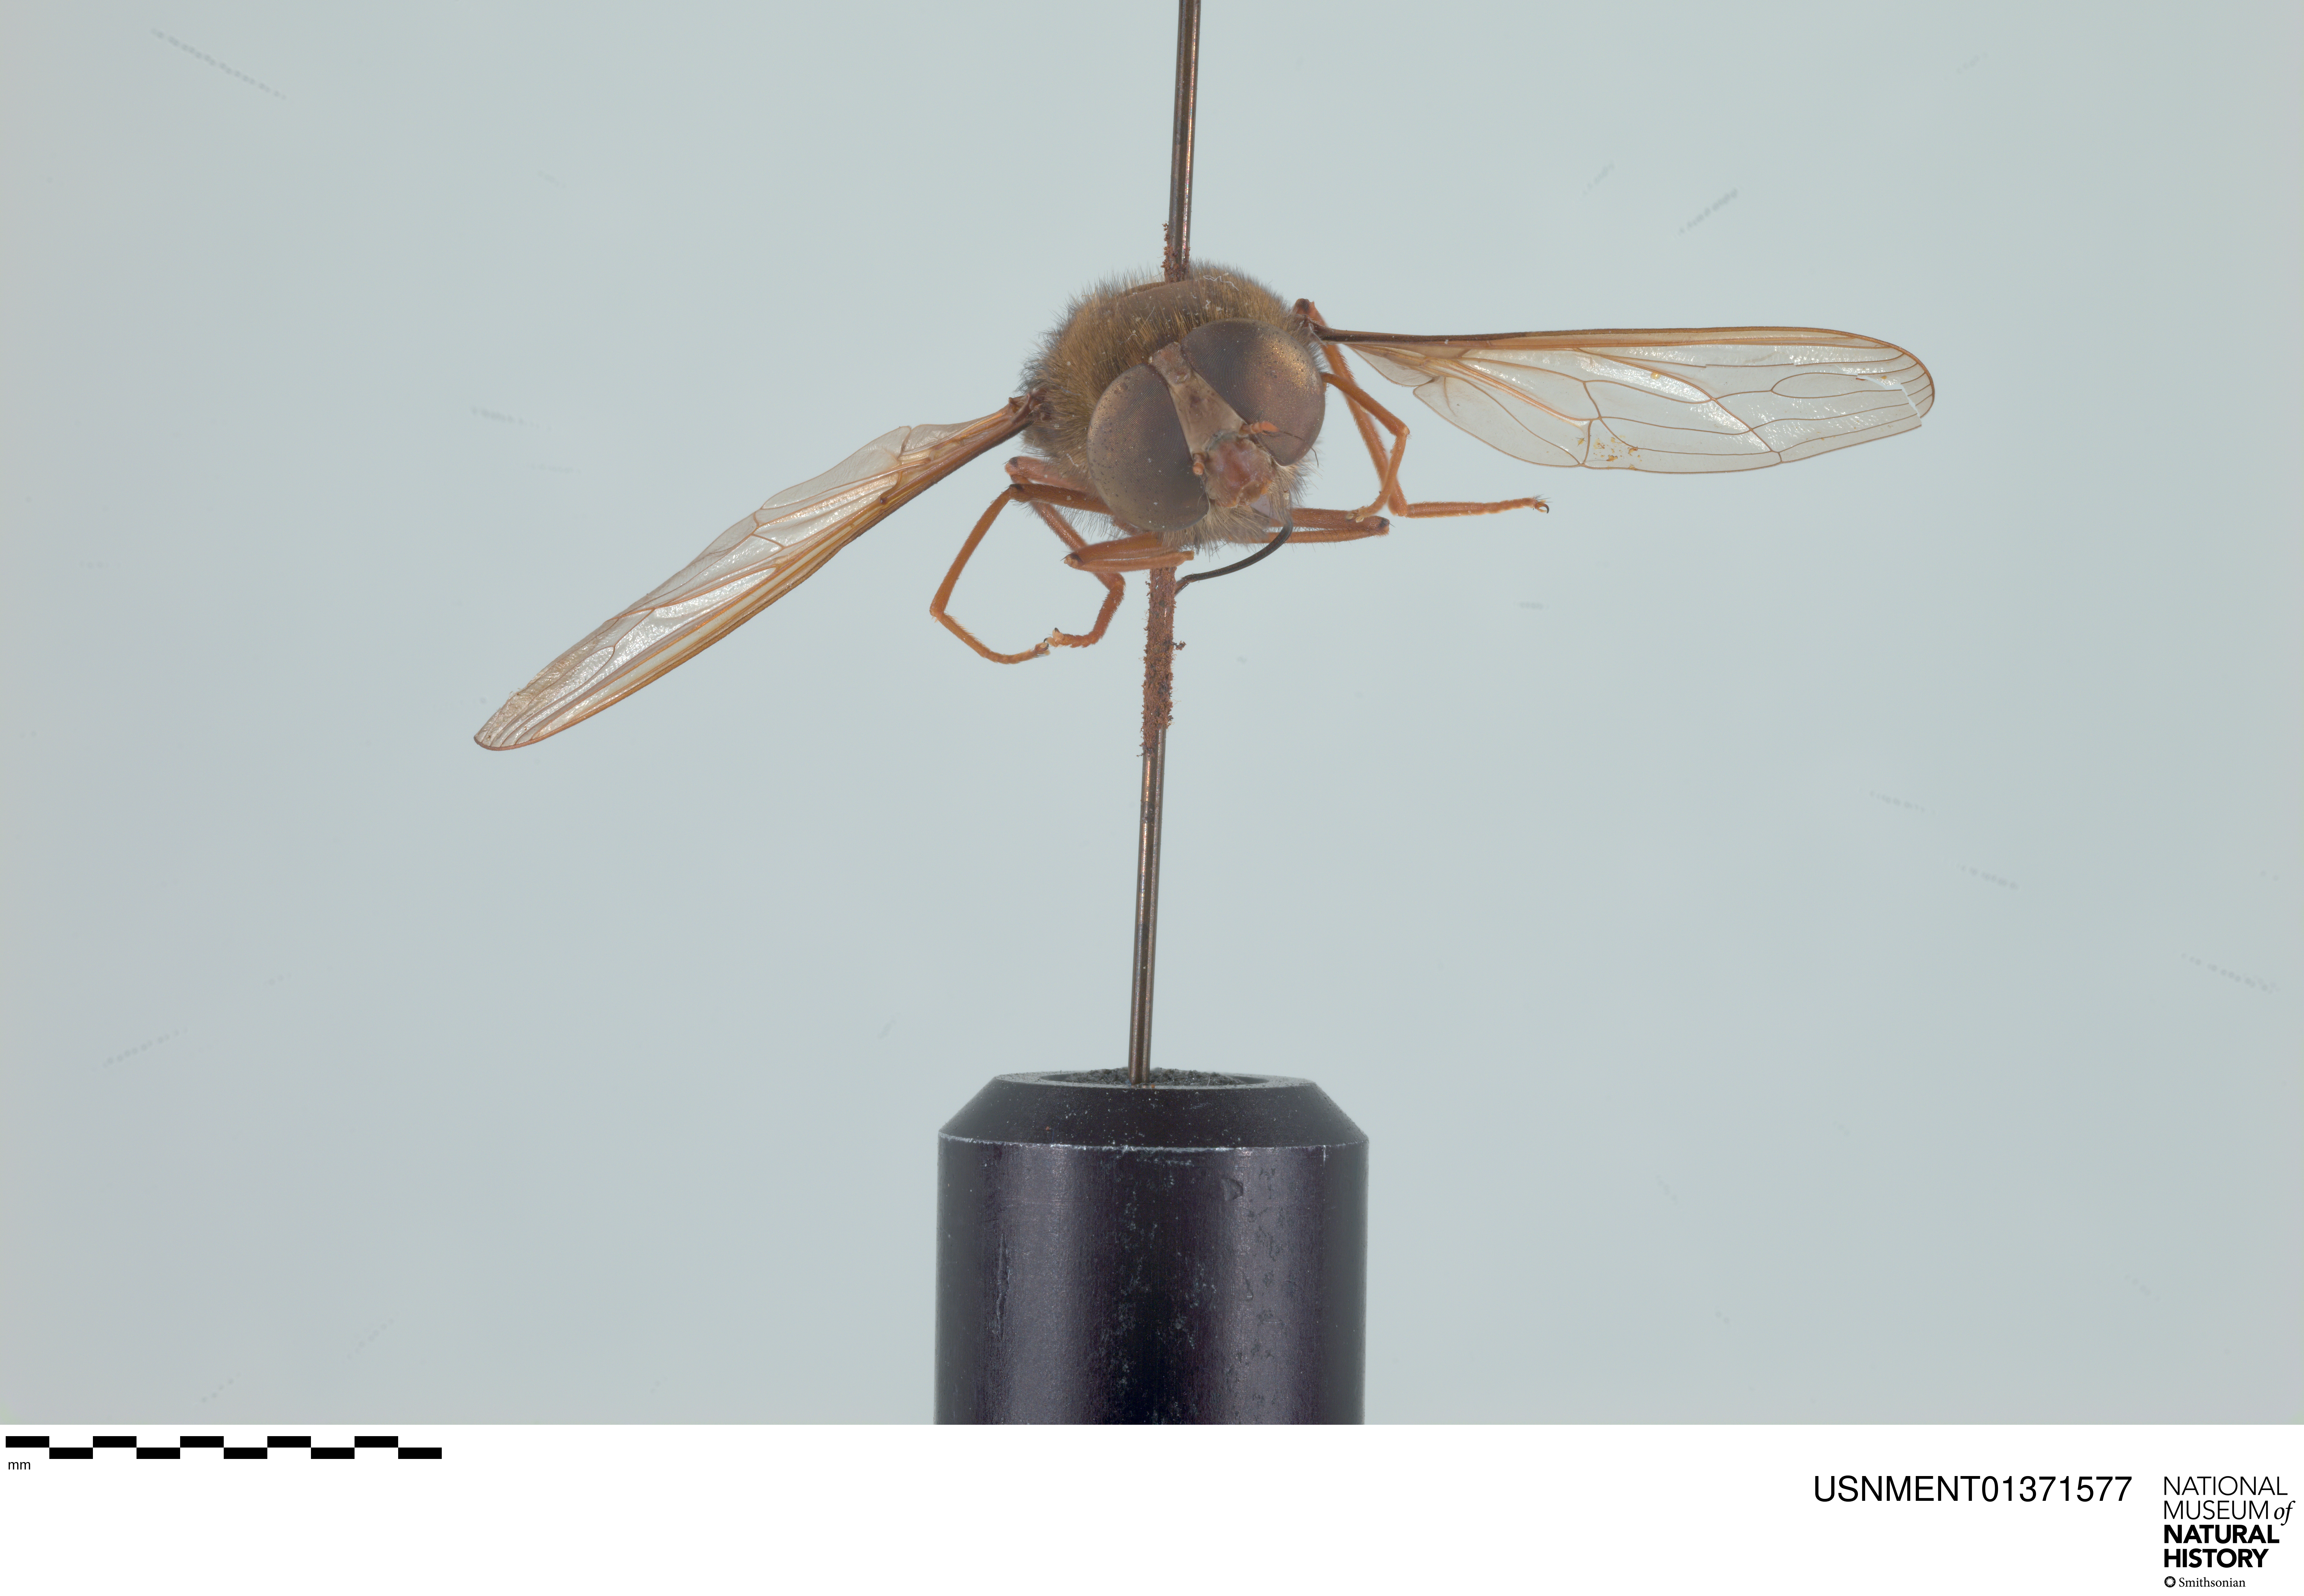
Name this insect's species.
Prosoeca atra
